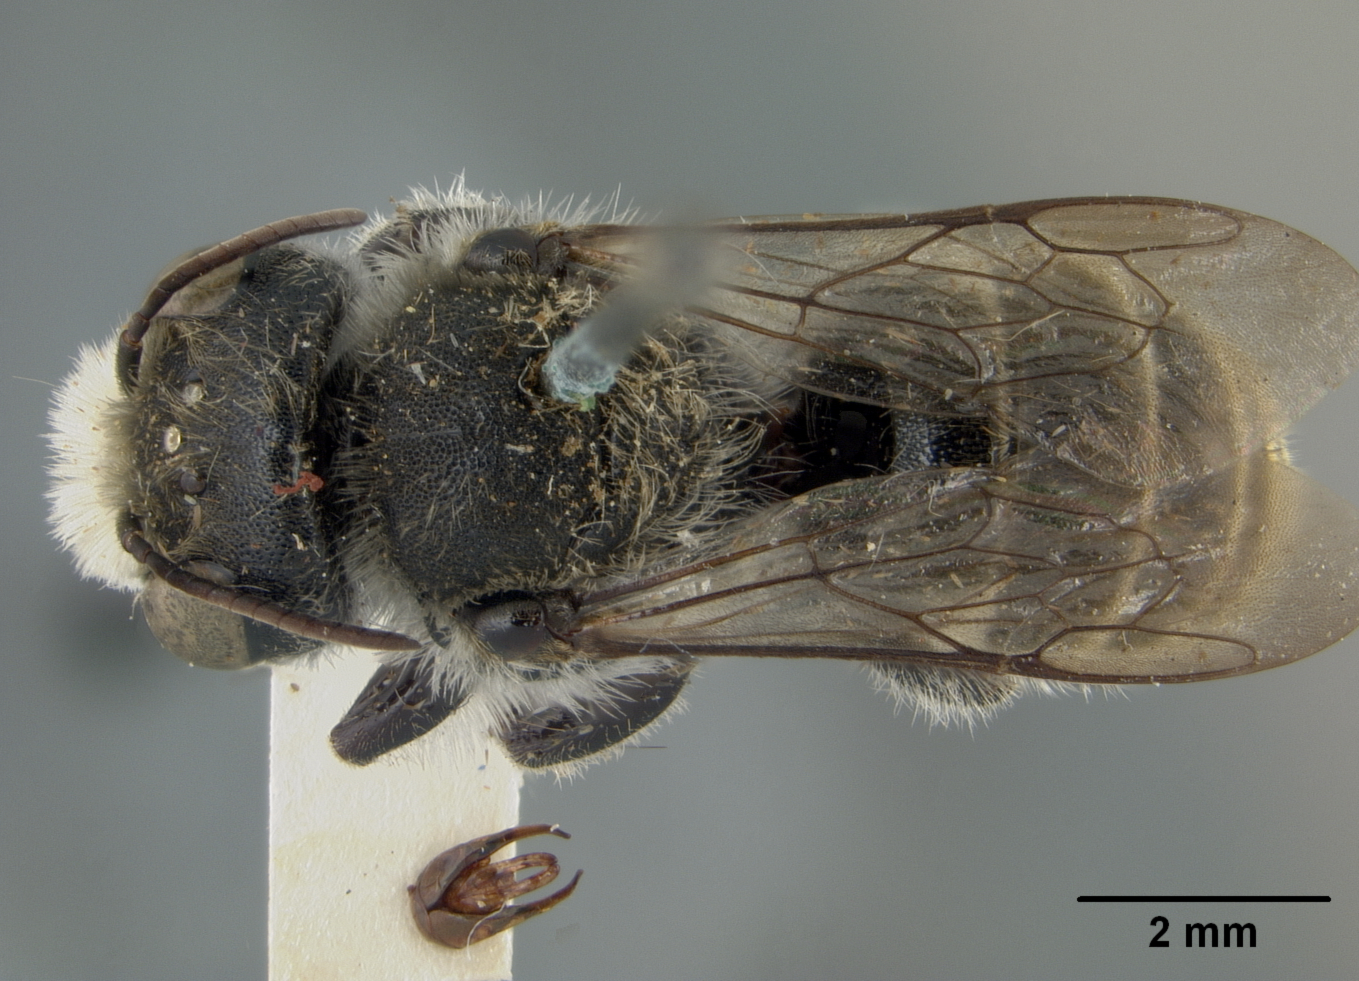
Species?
Hoplitis anodontura
